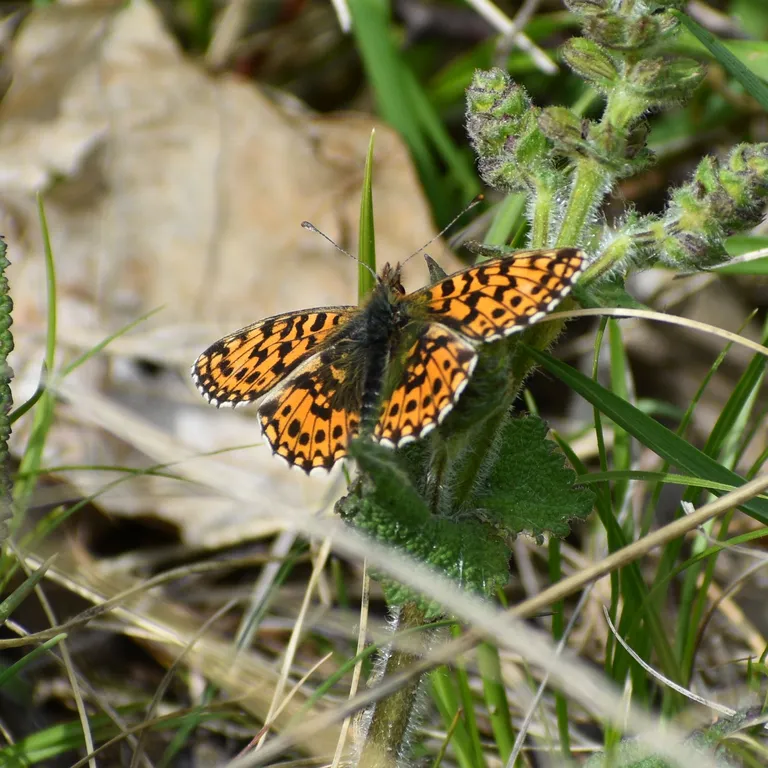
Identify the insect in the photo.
Boloria dia
